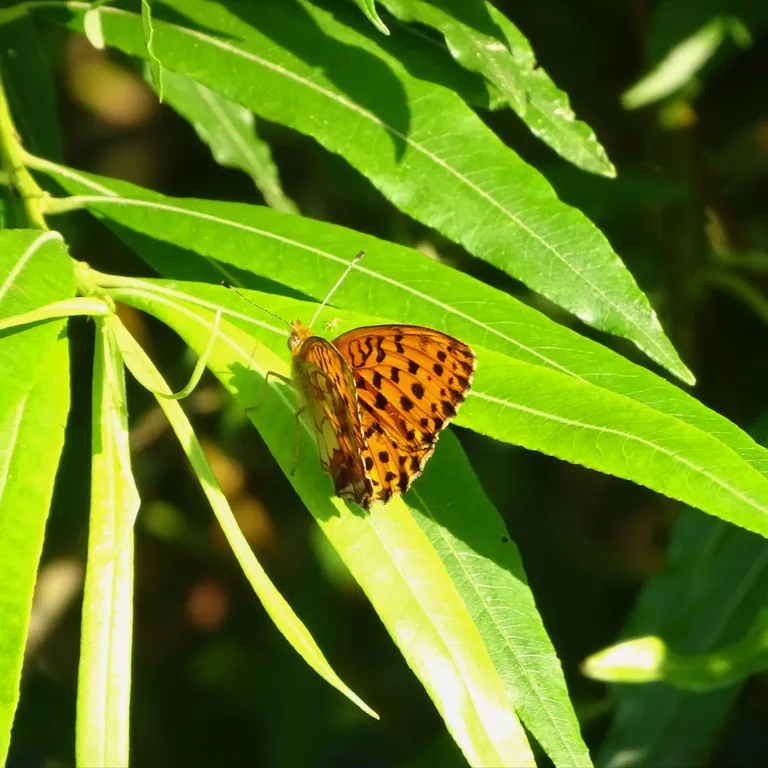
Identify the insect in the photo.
Brenthis daphne
